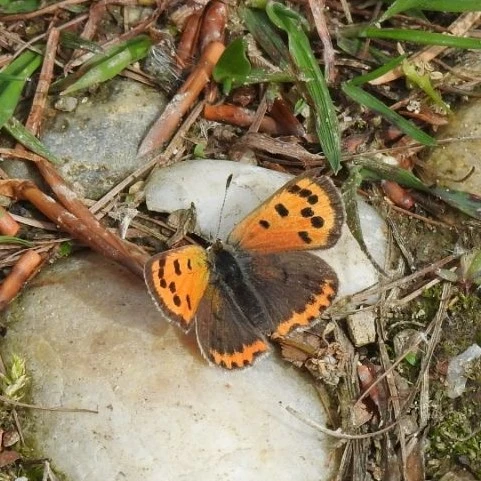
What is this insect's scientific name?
Lycaena phlaeas
